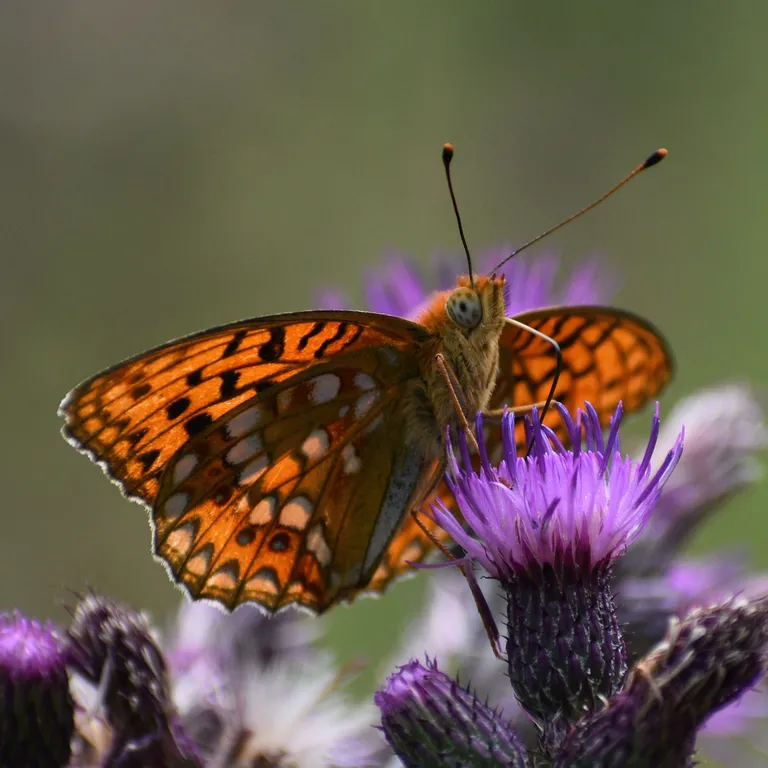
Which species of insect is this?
Fabriciana adippe
